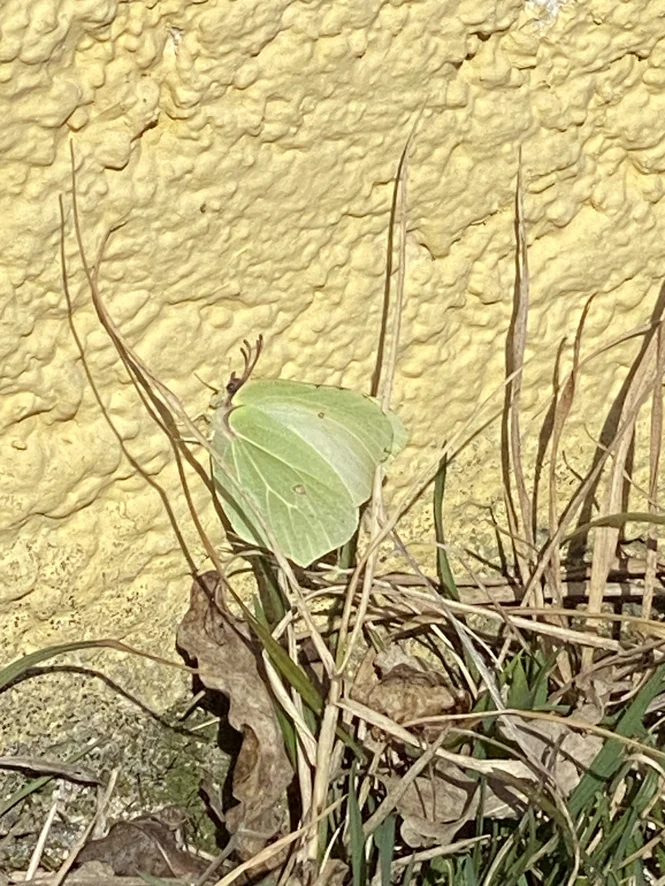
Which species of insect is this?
Gonepteryx rhamni
